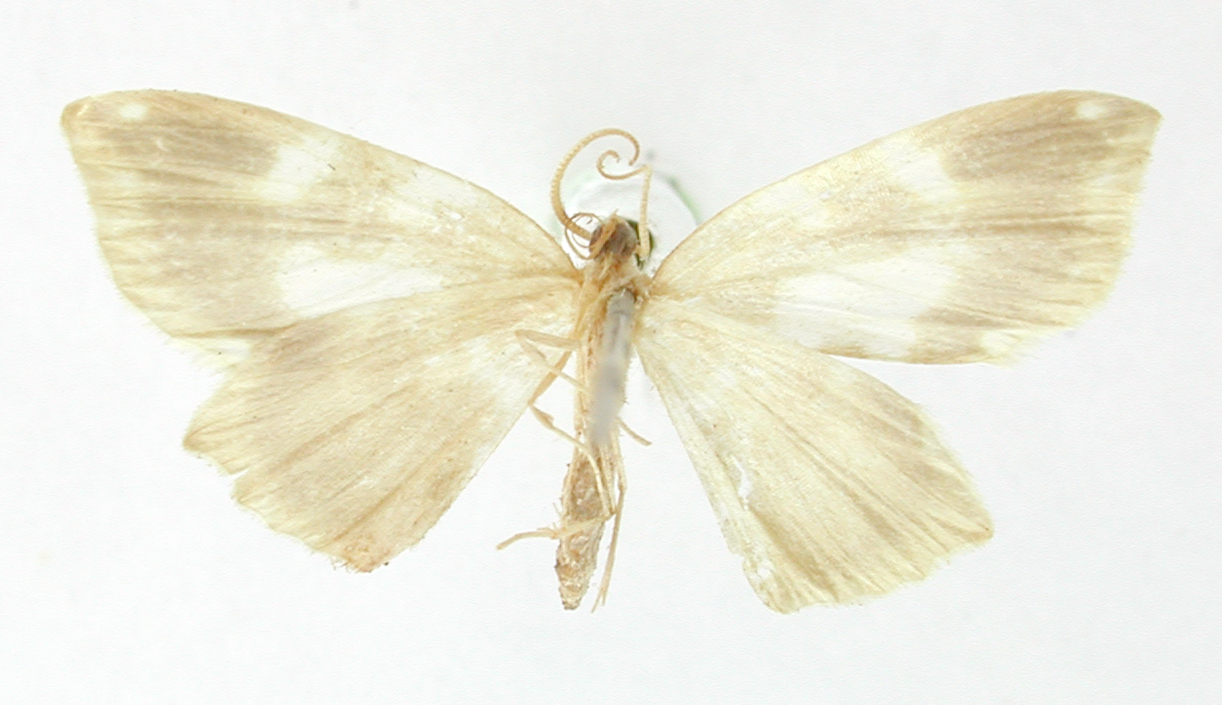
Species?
Racheospila alada
